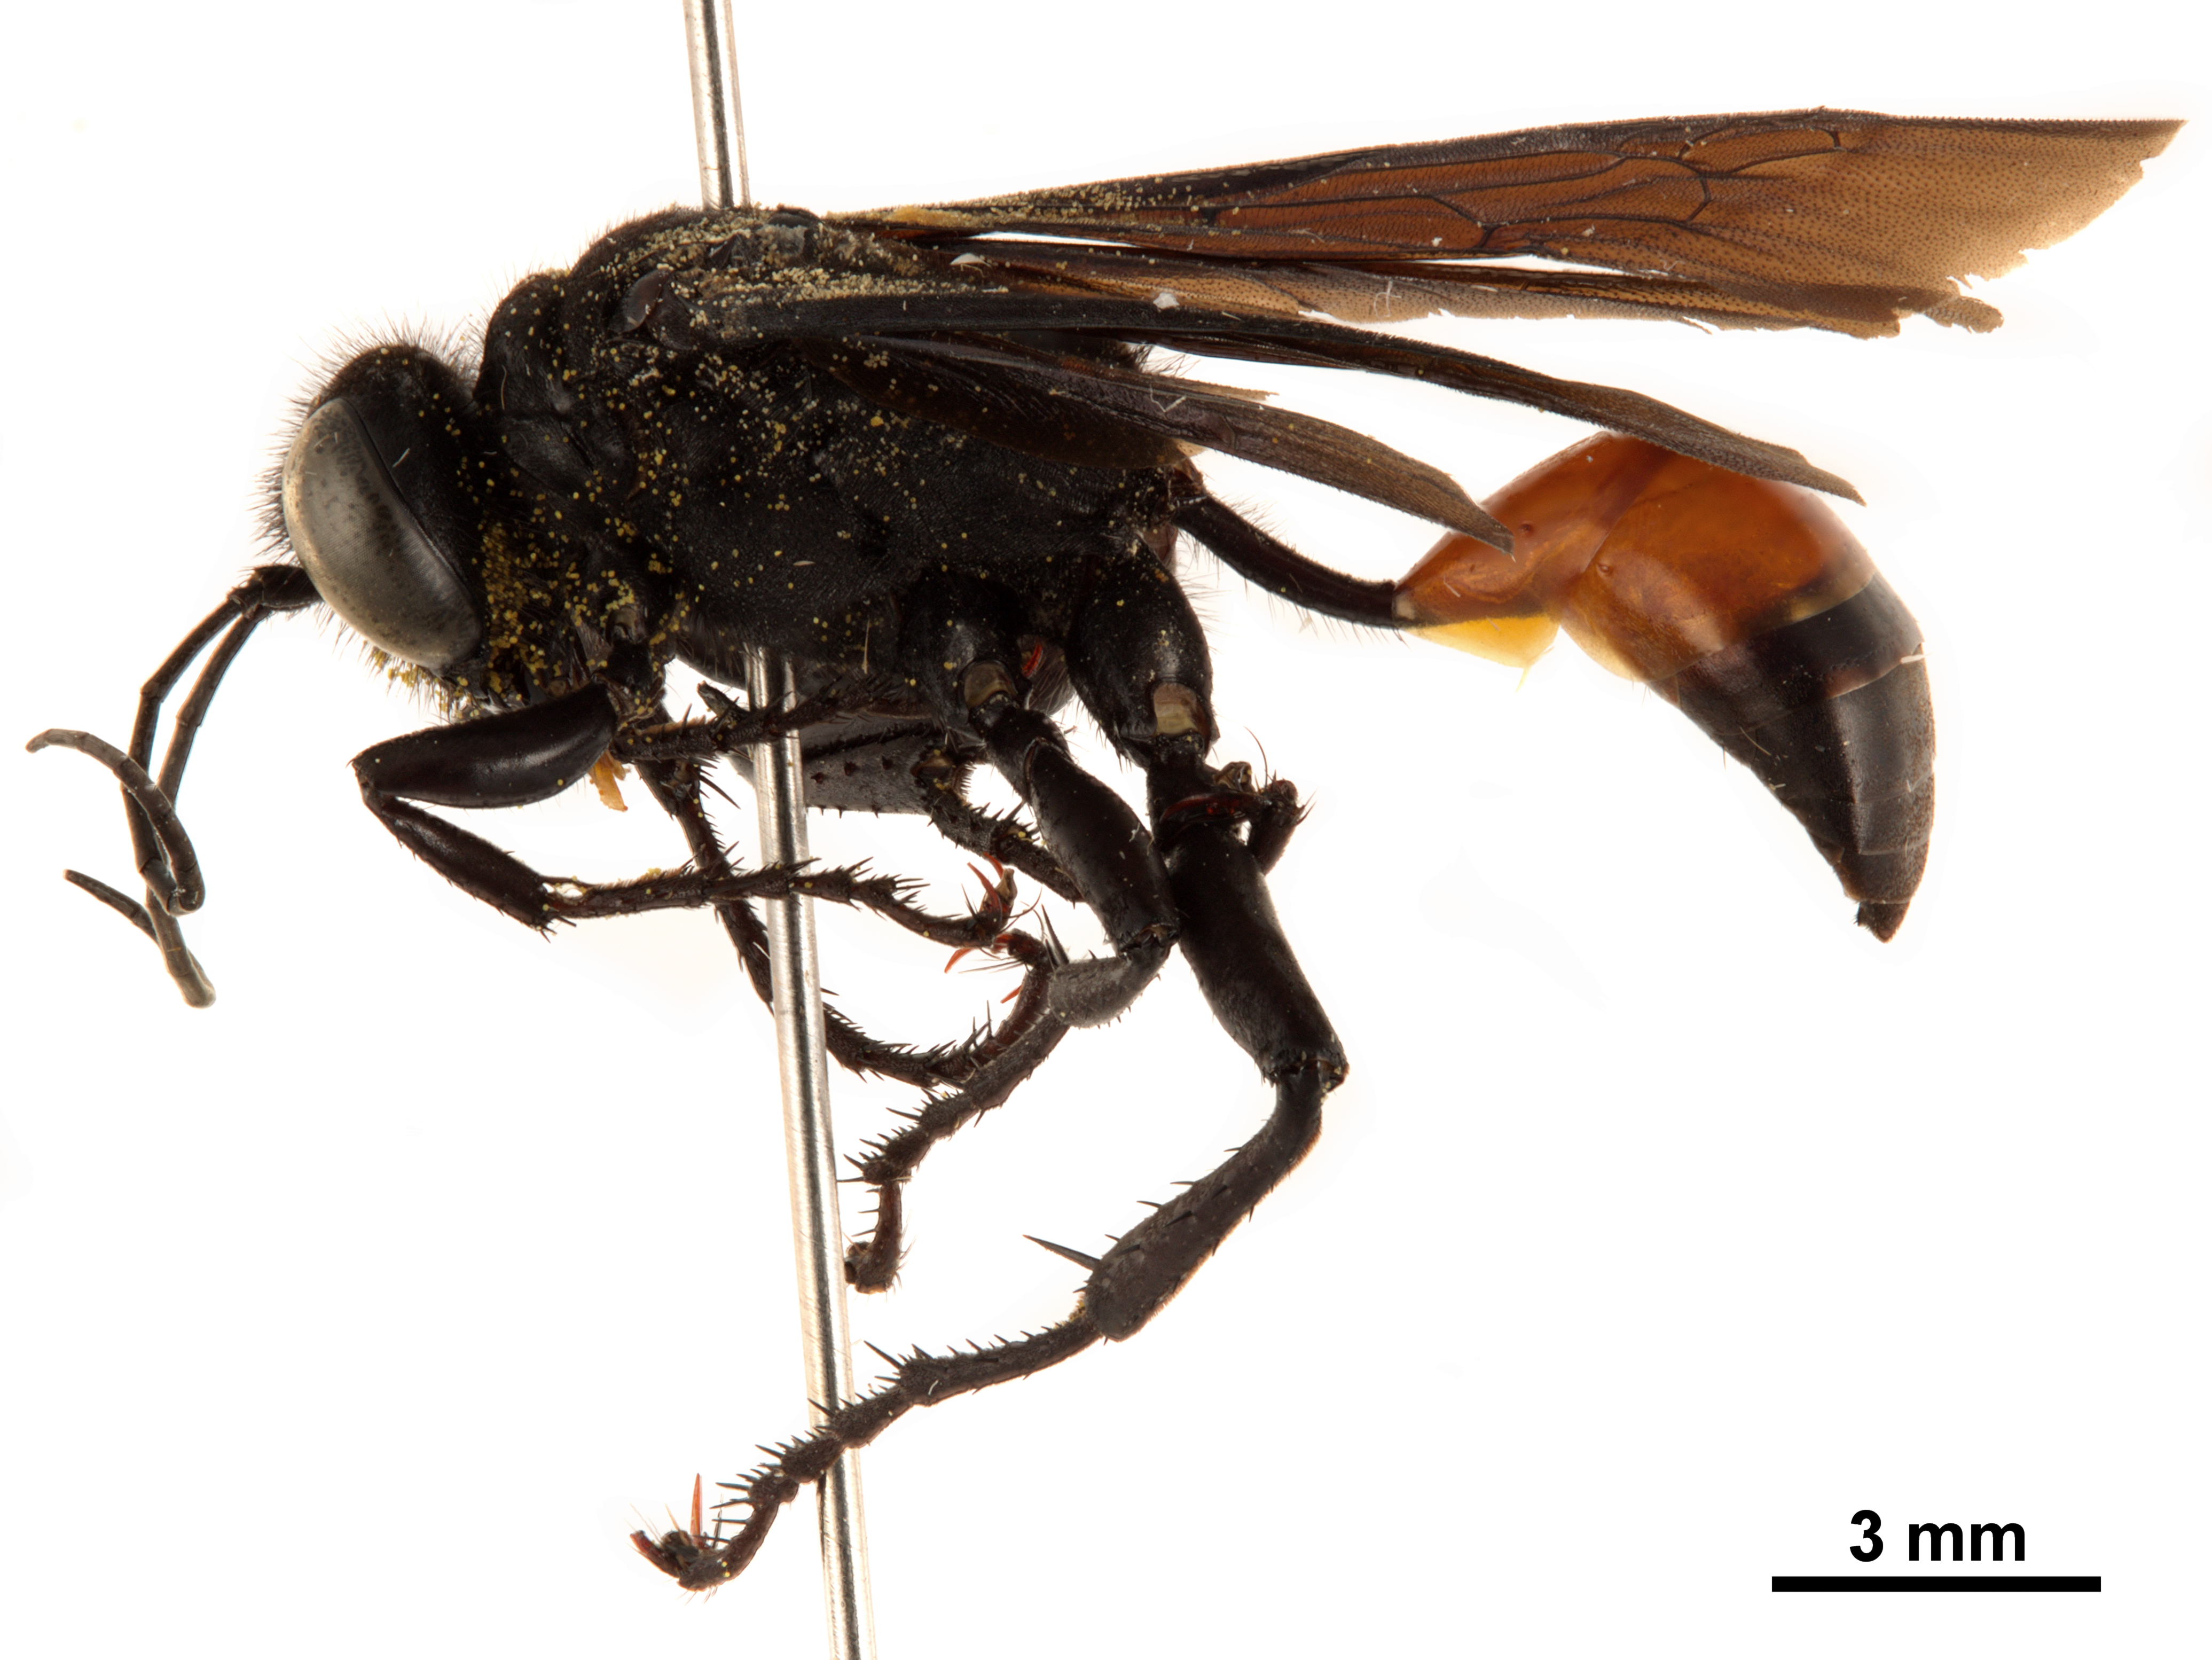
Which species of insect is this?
Palmodes dimidiatus
